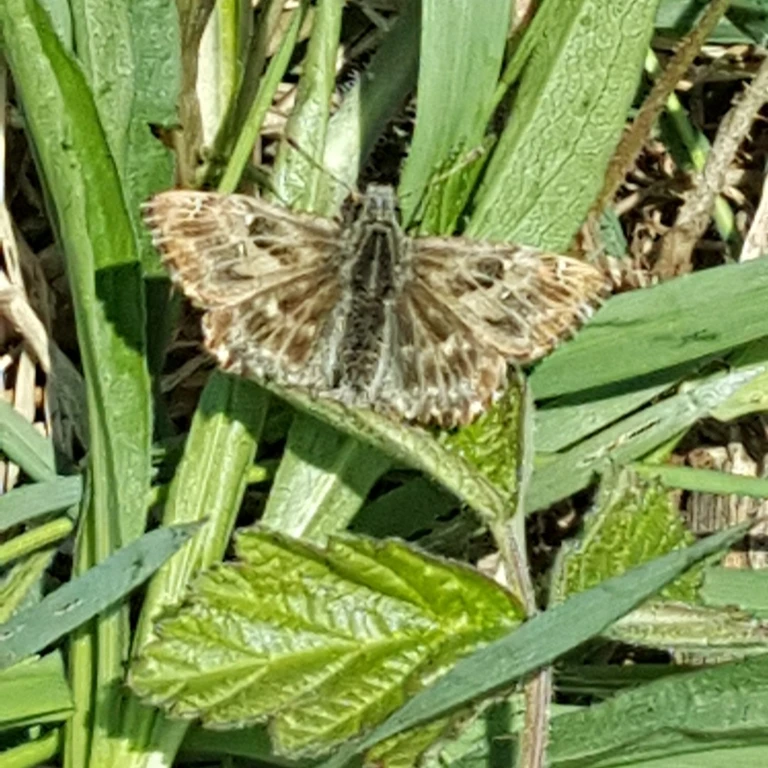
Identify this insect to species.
Carcharodus alceae
